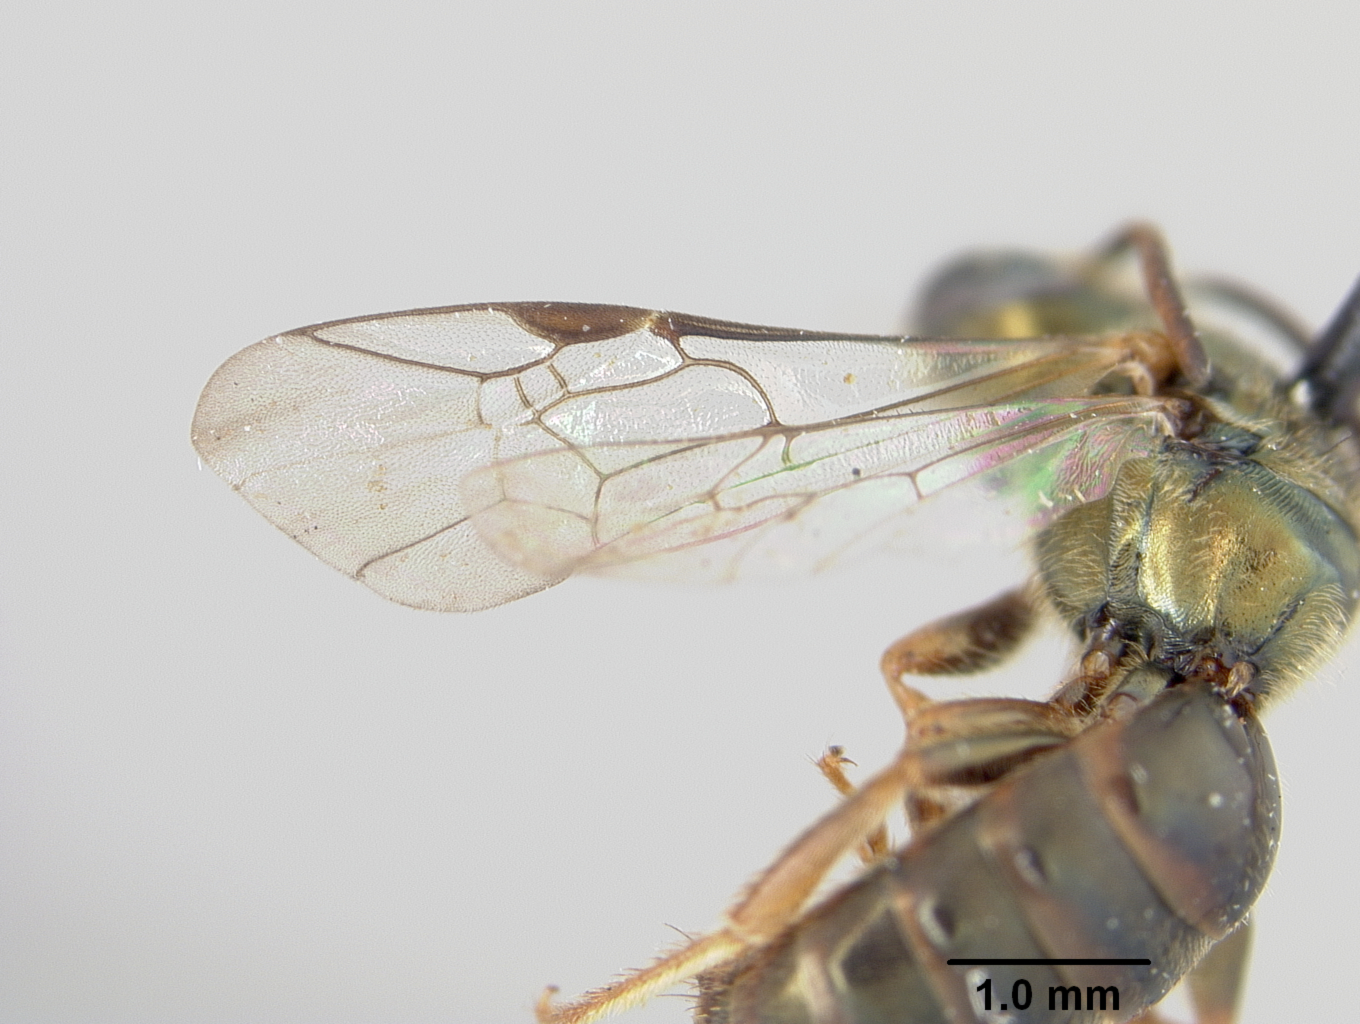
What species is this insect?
Halictus nummatus
